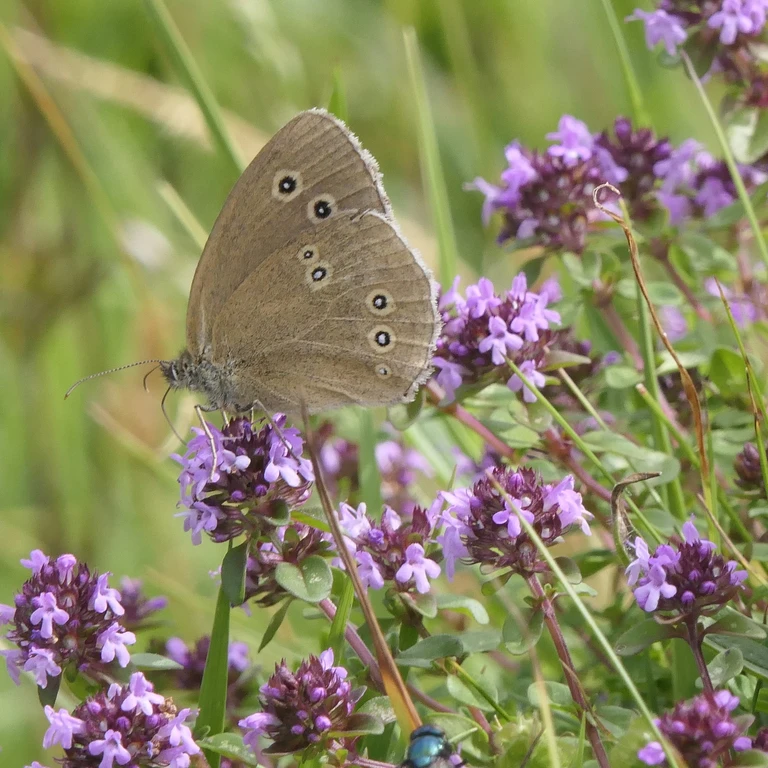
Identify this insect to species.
Aphantopus hyperantus
